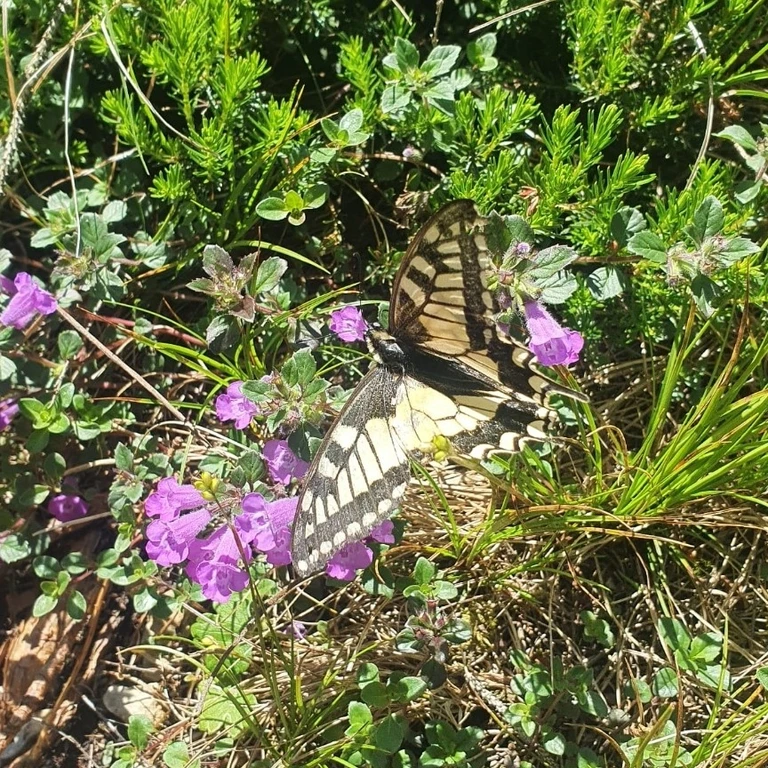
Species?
Papilio machaon
